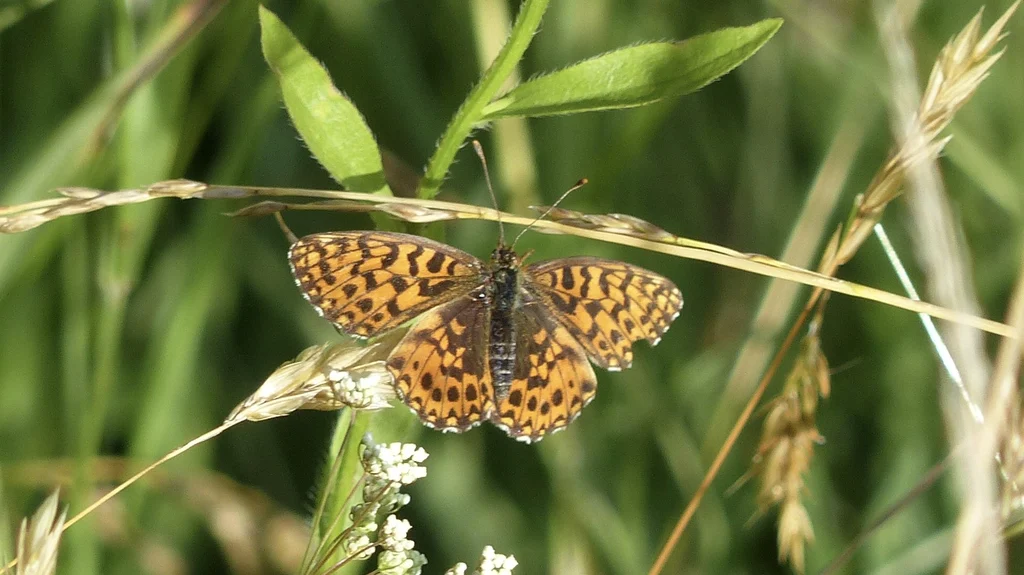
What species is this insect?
Boloria dia
